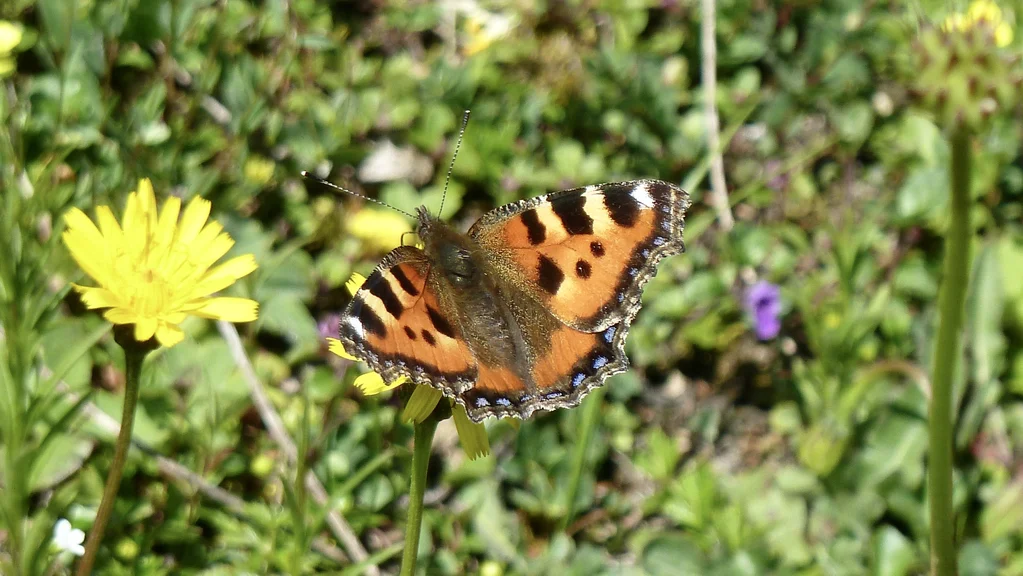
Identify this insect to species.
Aglais urticae
